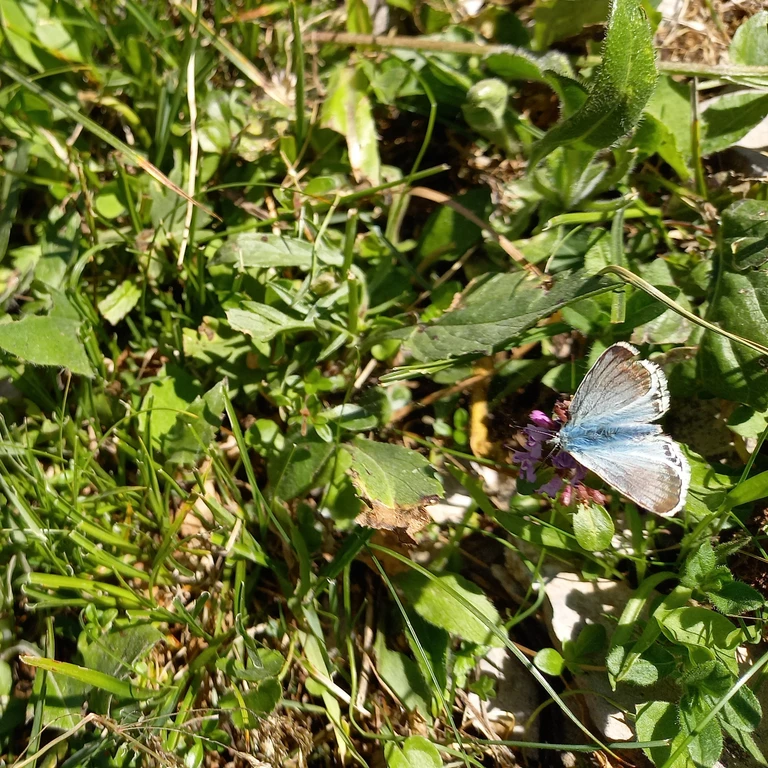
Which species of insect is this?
Lysandra coridon
